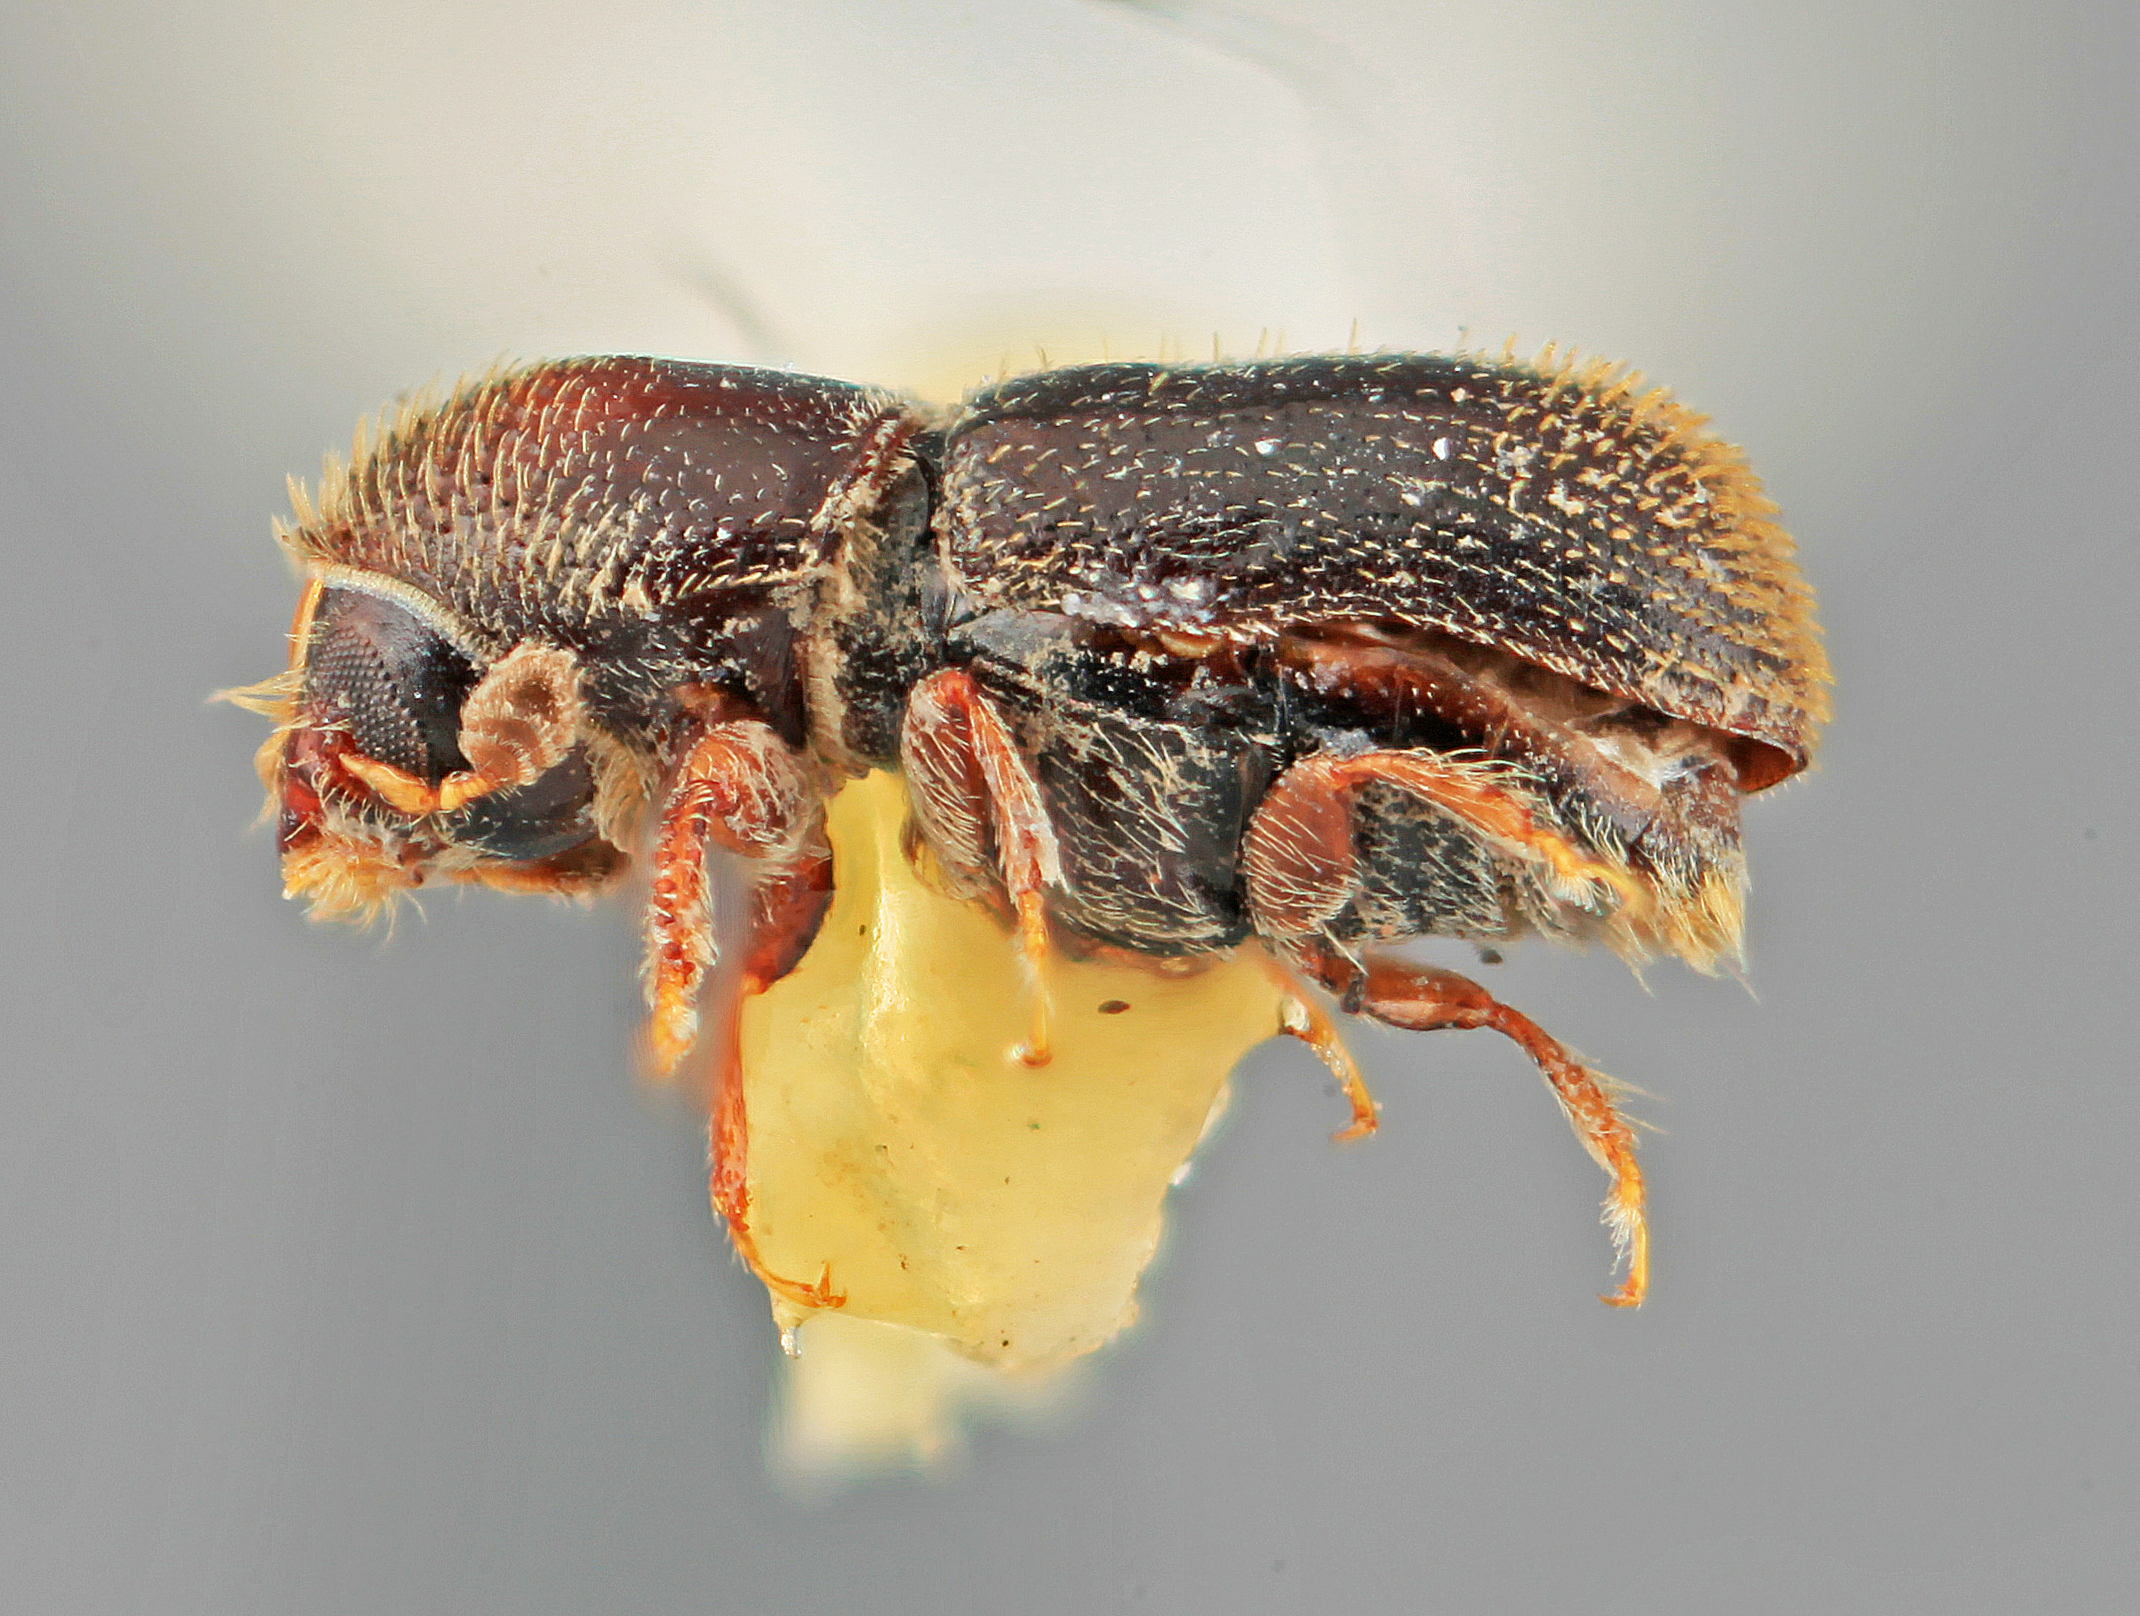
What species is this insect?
Pseudopityophthorus granulifer
